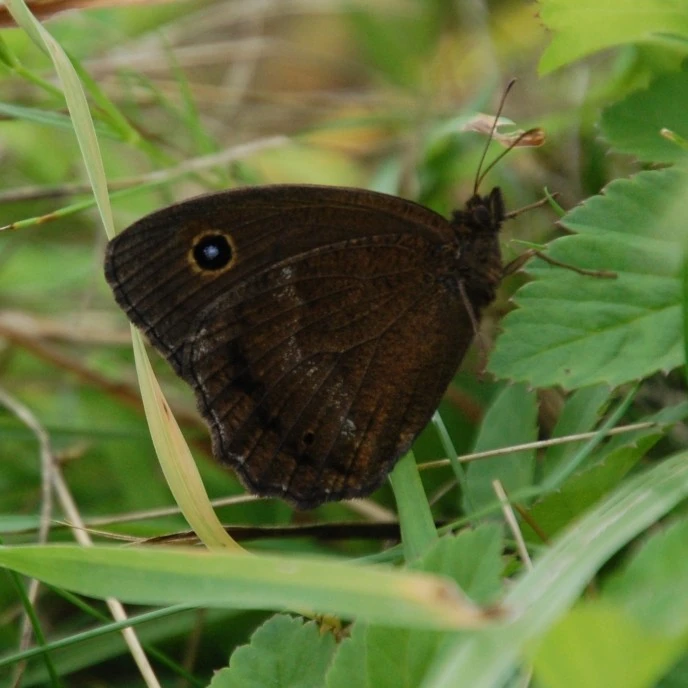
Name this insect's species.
Minois dryas
